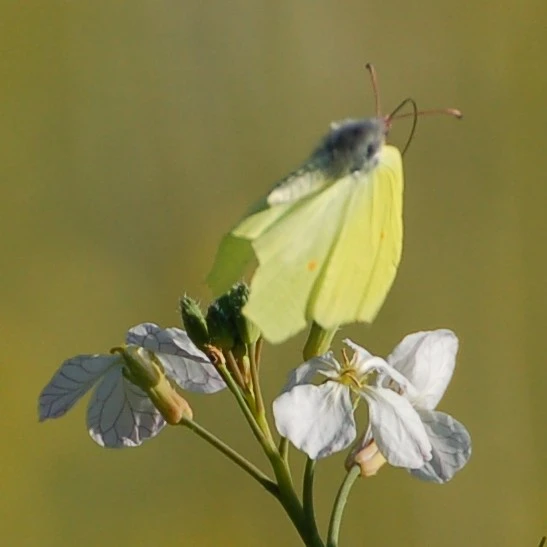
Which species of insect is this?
Gonepteryx rhamni
